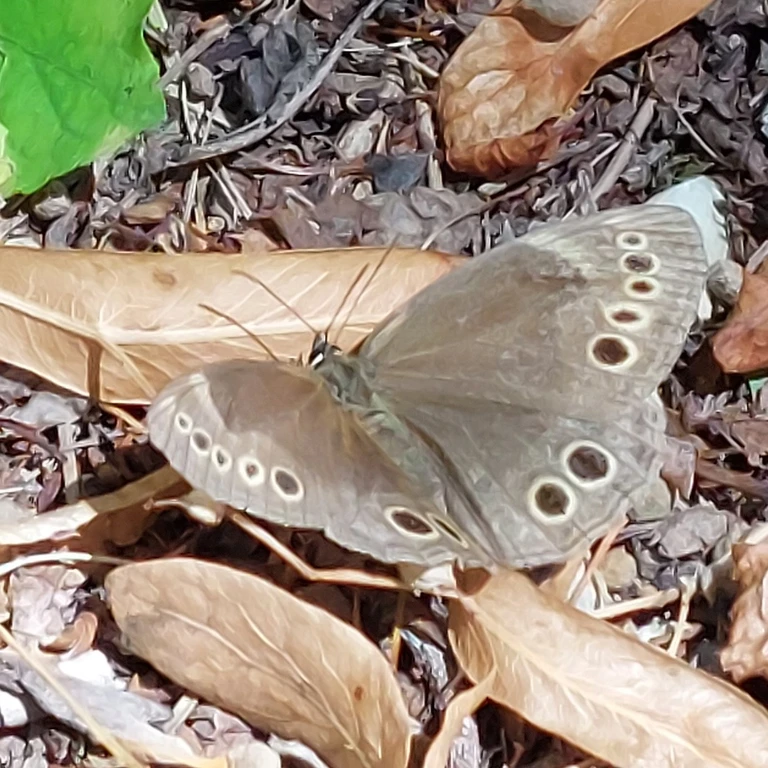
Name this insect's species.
Lopinga achine (also Pararge achine)
